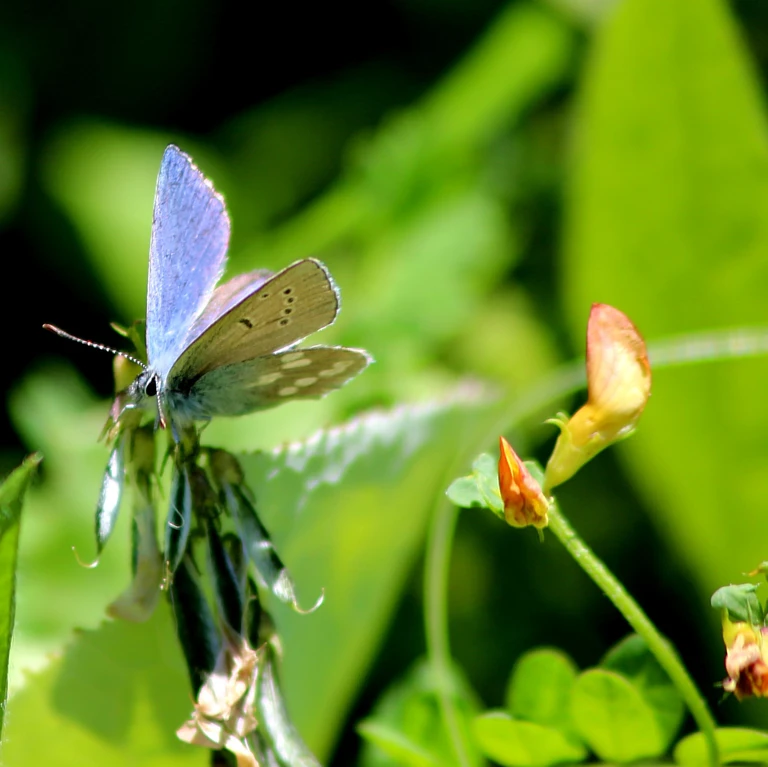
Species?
Agriades orbitulus (also Albulina orbitulus)
